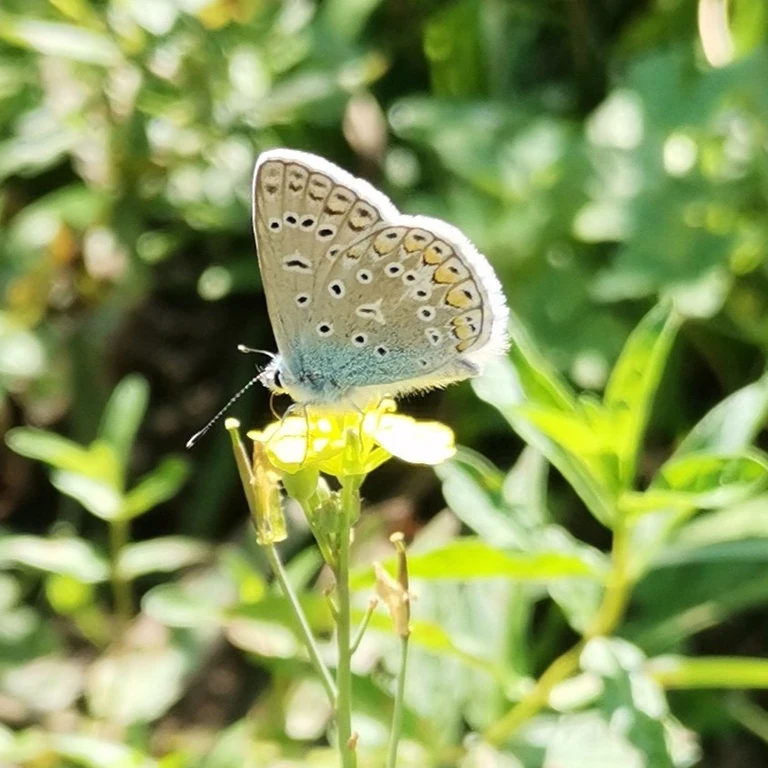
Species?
Polyommatus icarus
